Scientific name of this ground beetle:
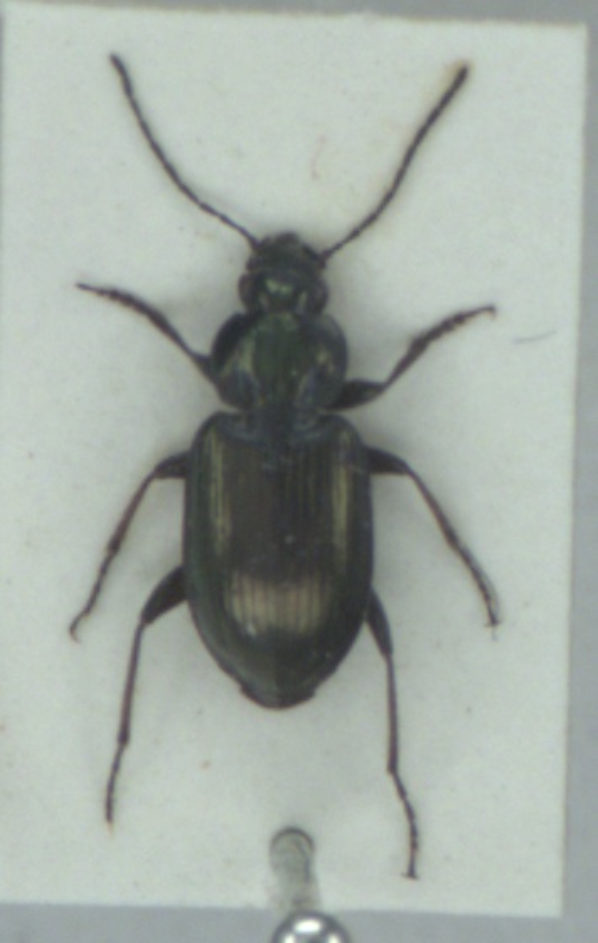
Agonum muelleri
